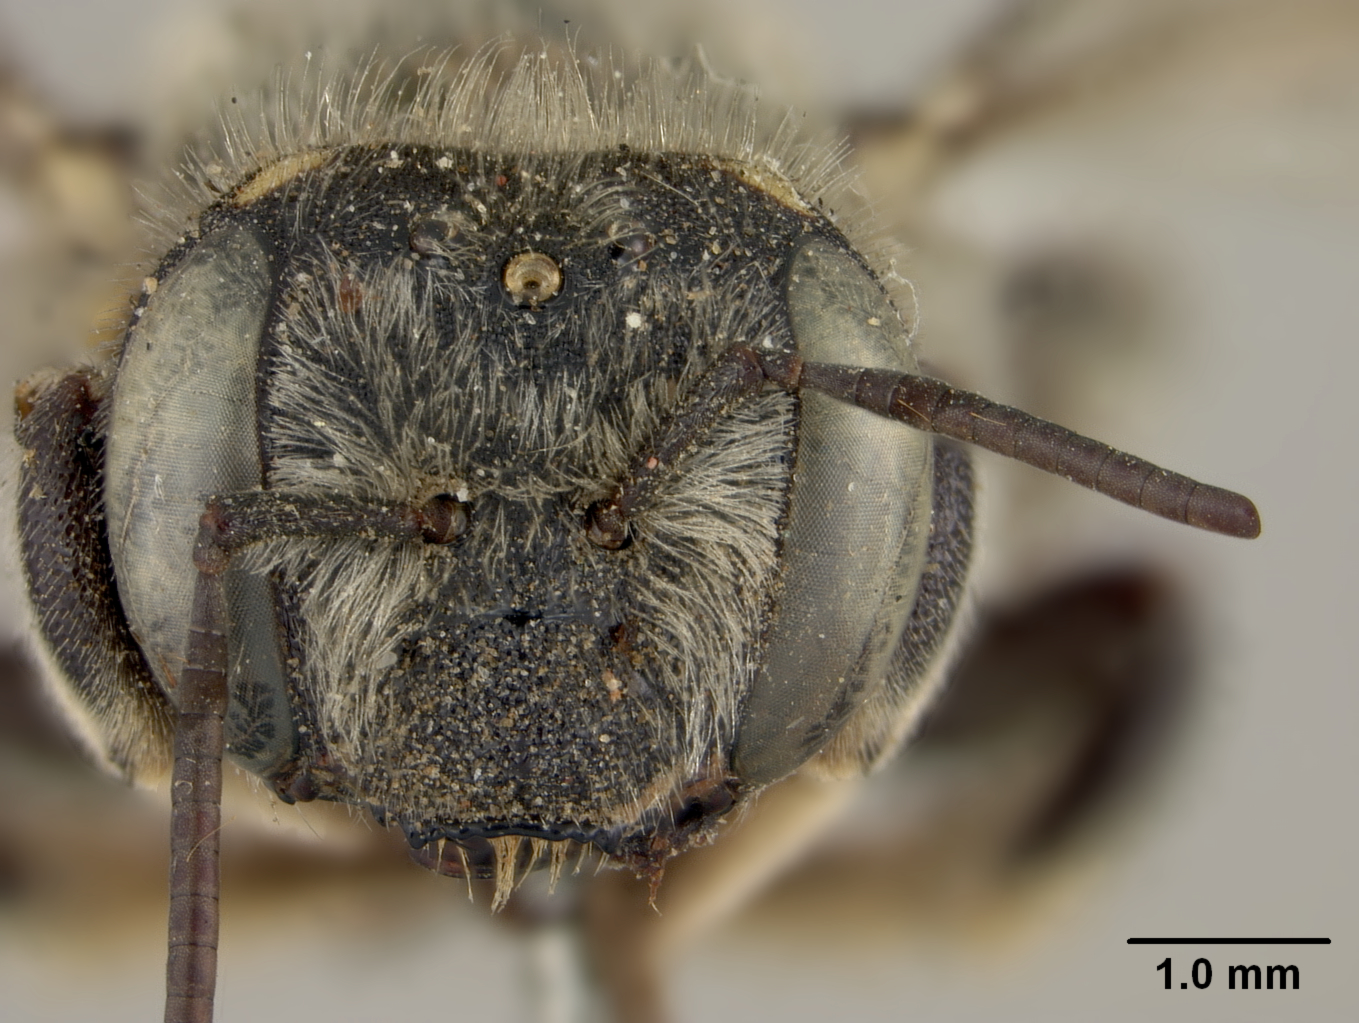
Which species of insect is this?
Anthidium longispinum
